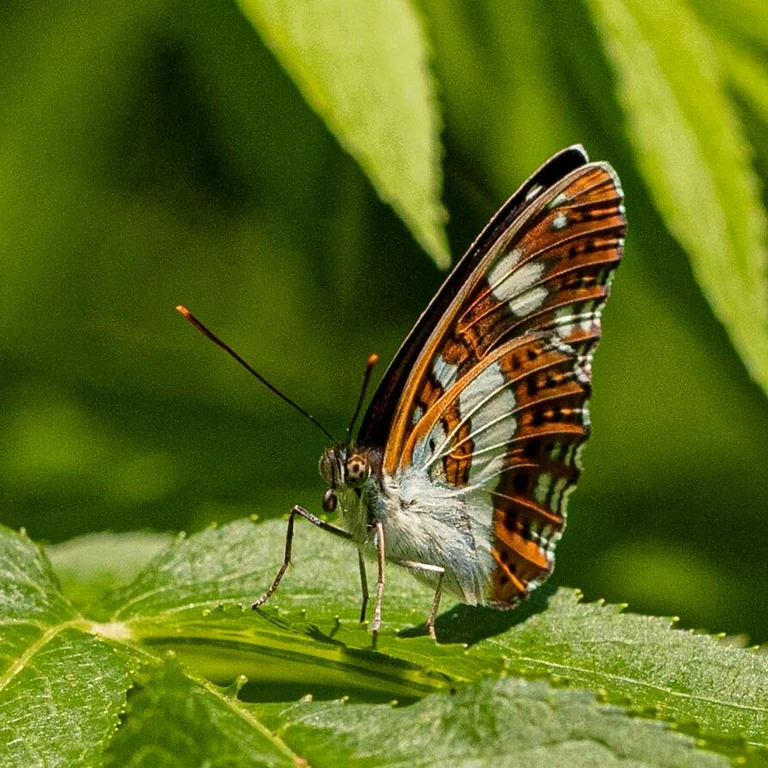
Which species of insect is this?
Limenitis camilla (also Ladoga camilla)
